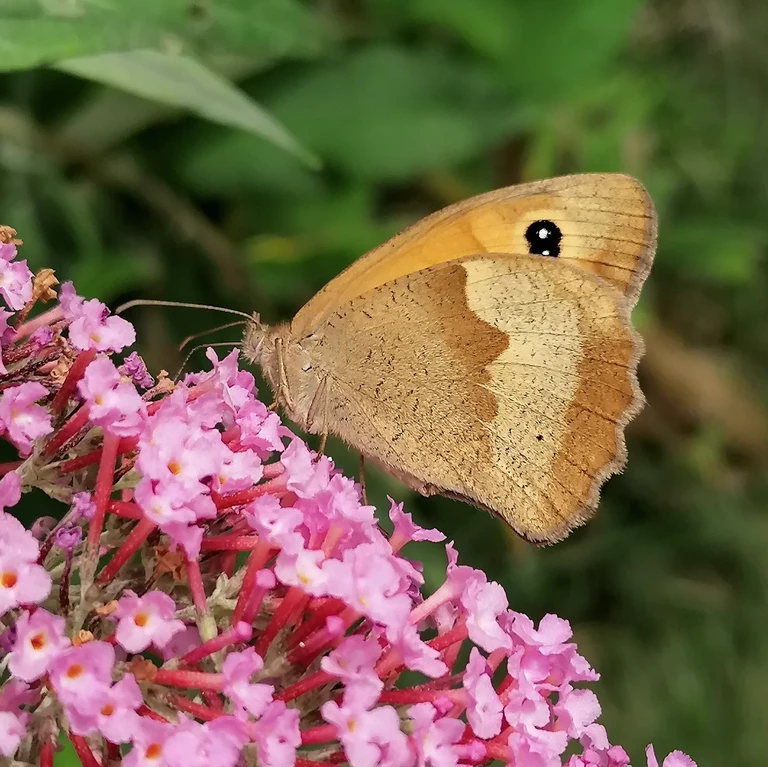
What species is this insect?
Maniola jurtina
